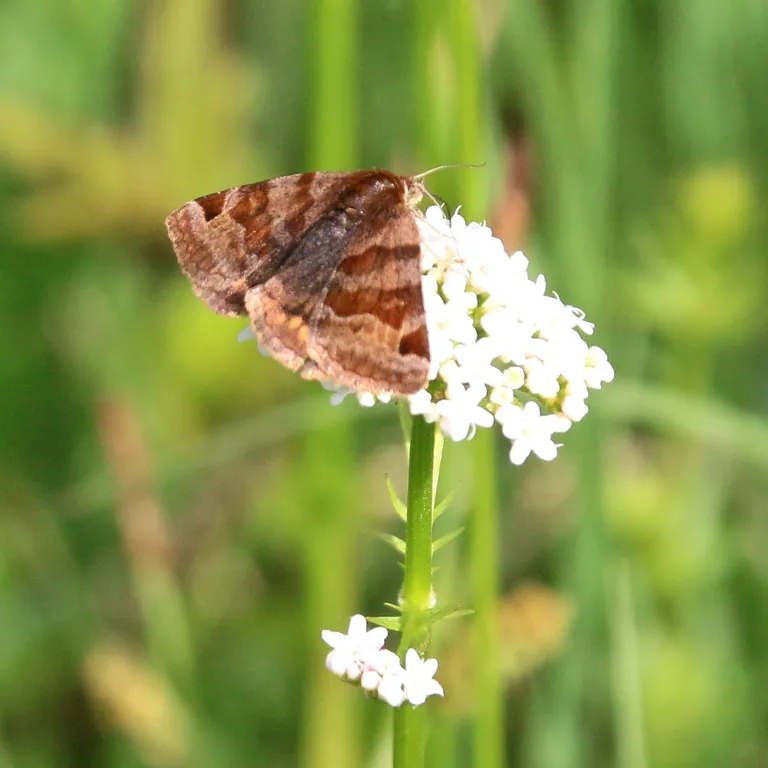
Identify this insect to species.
Euclidia glyphica
